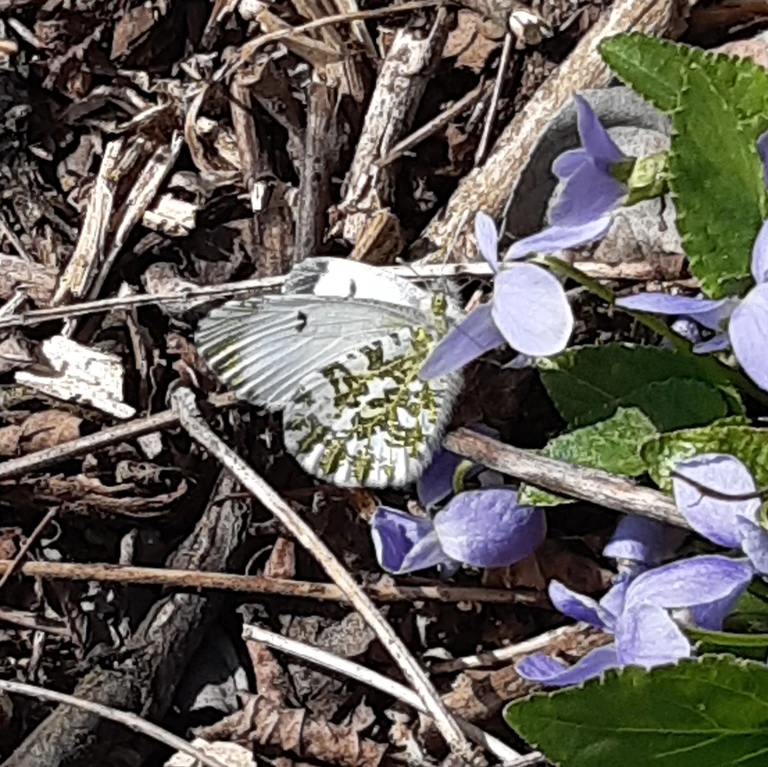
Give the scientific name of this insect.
Anthocharis cardamines
